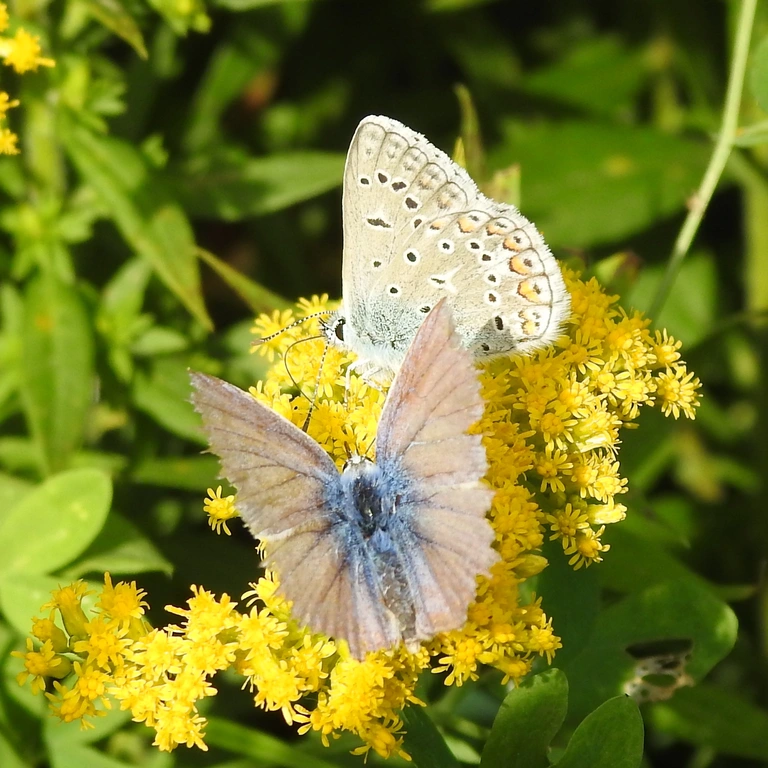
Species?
Polyommatus icarus
